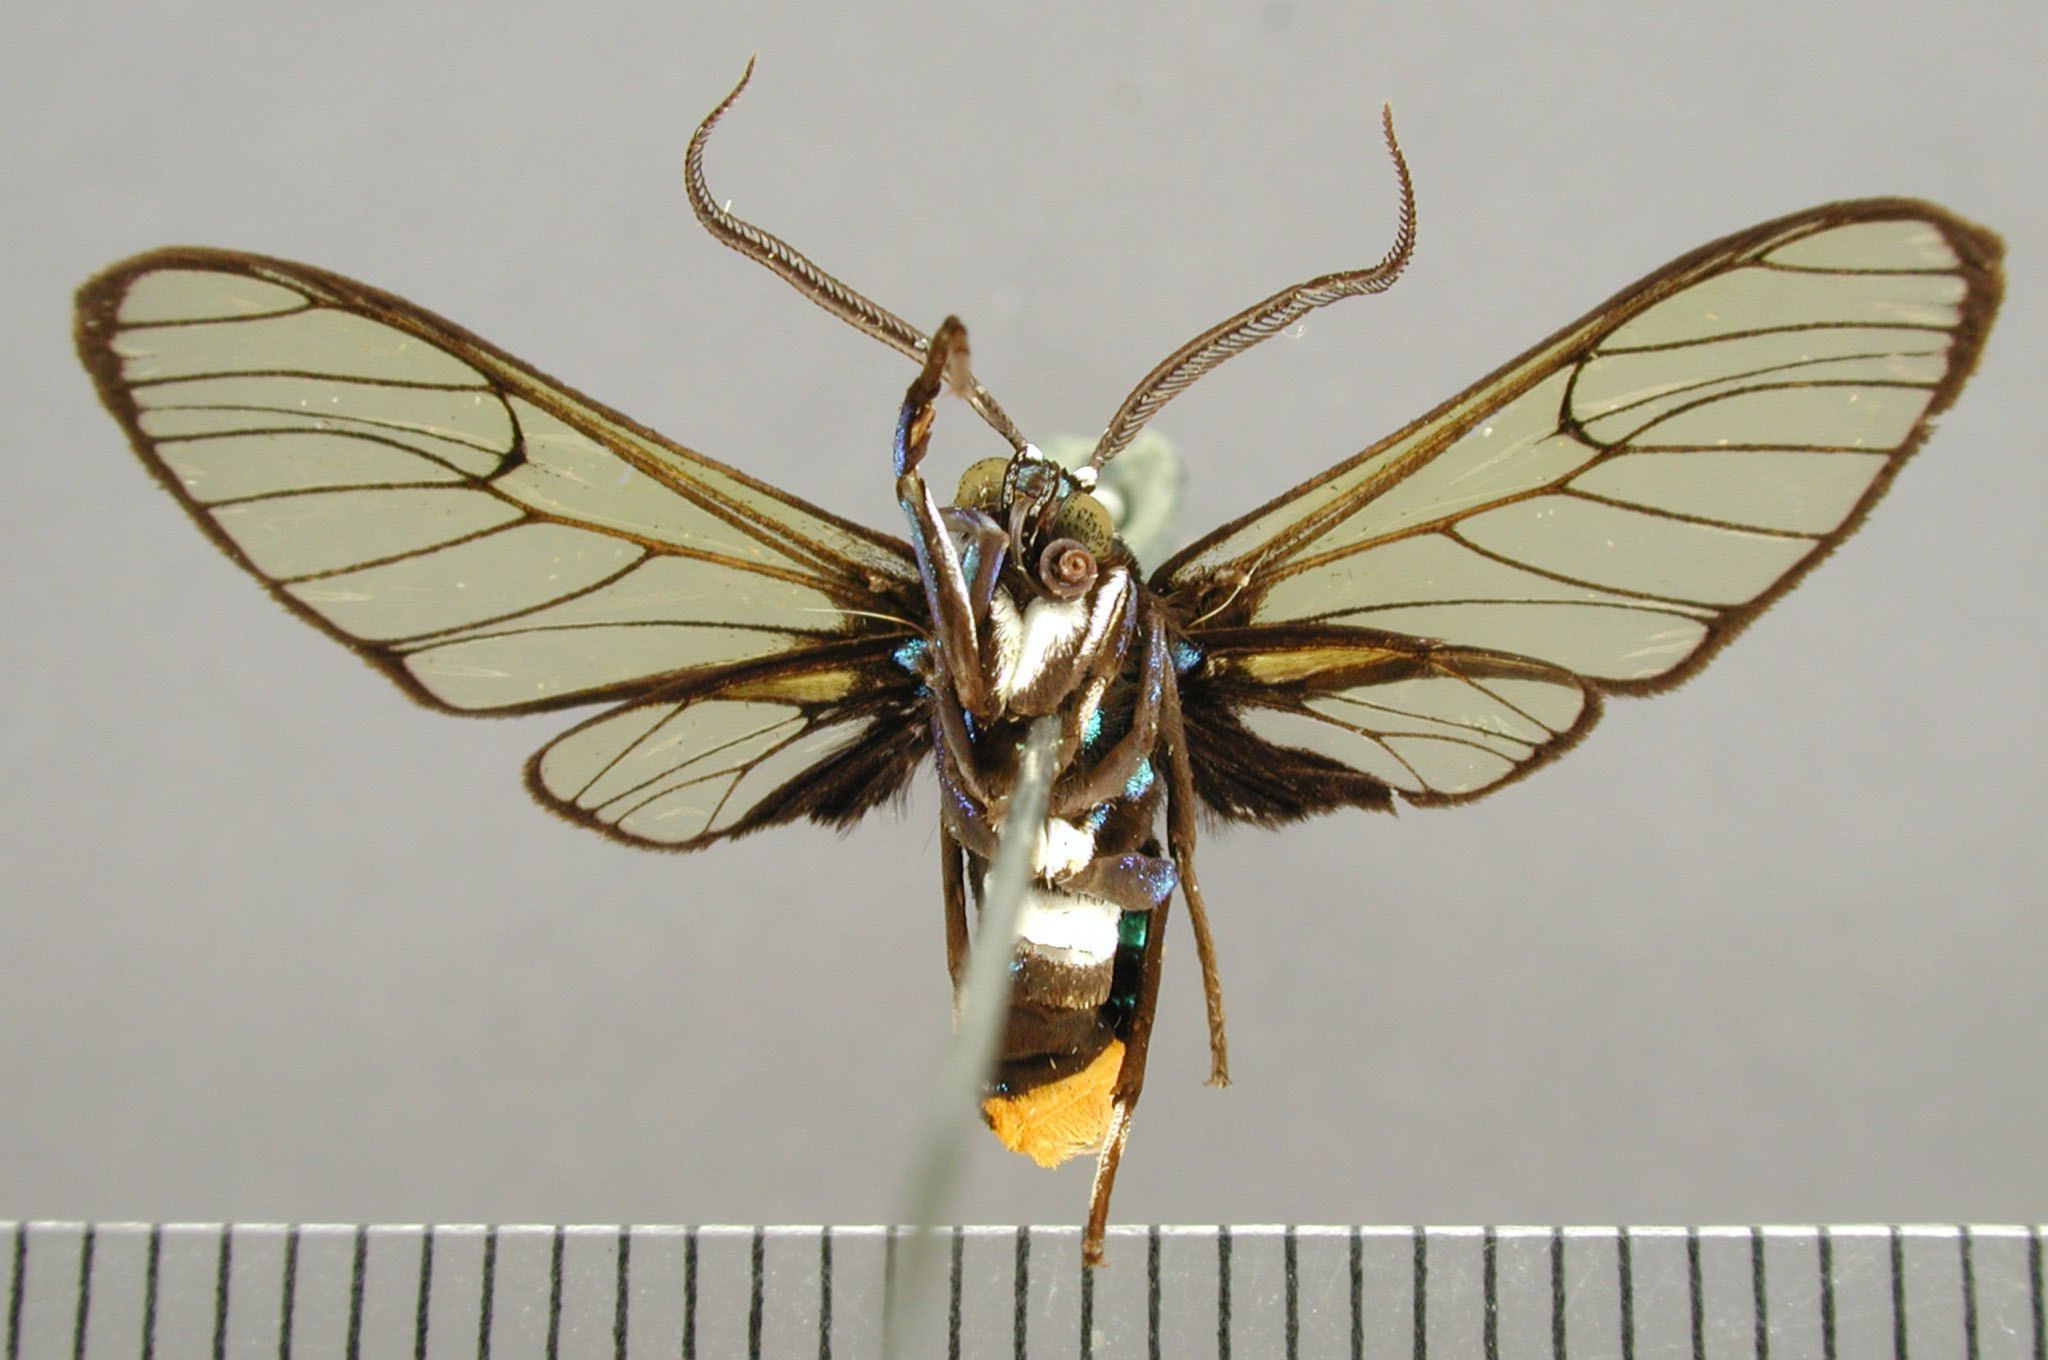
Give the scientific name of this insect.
Cosmosoma guapila
